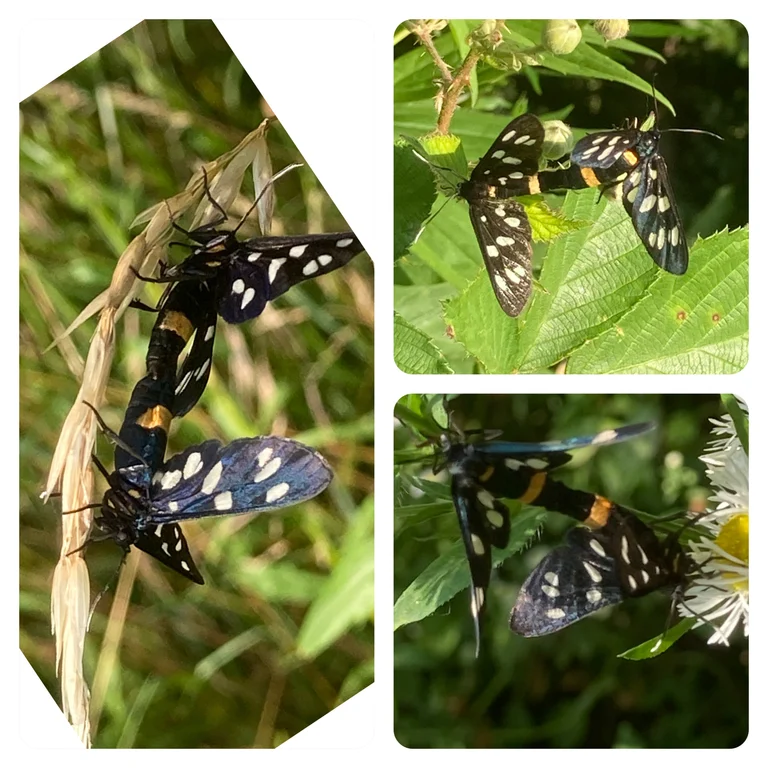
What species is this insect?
Amata phegea
